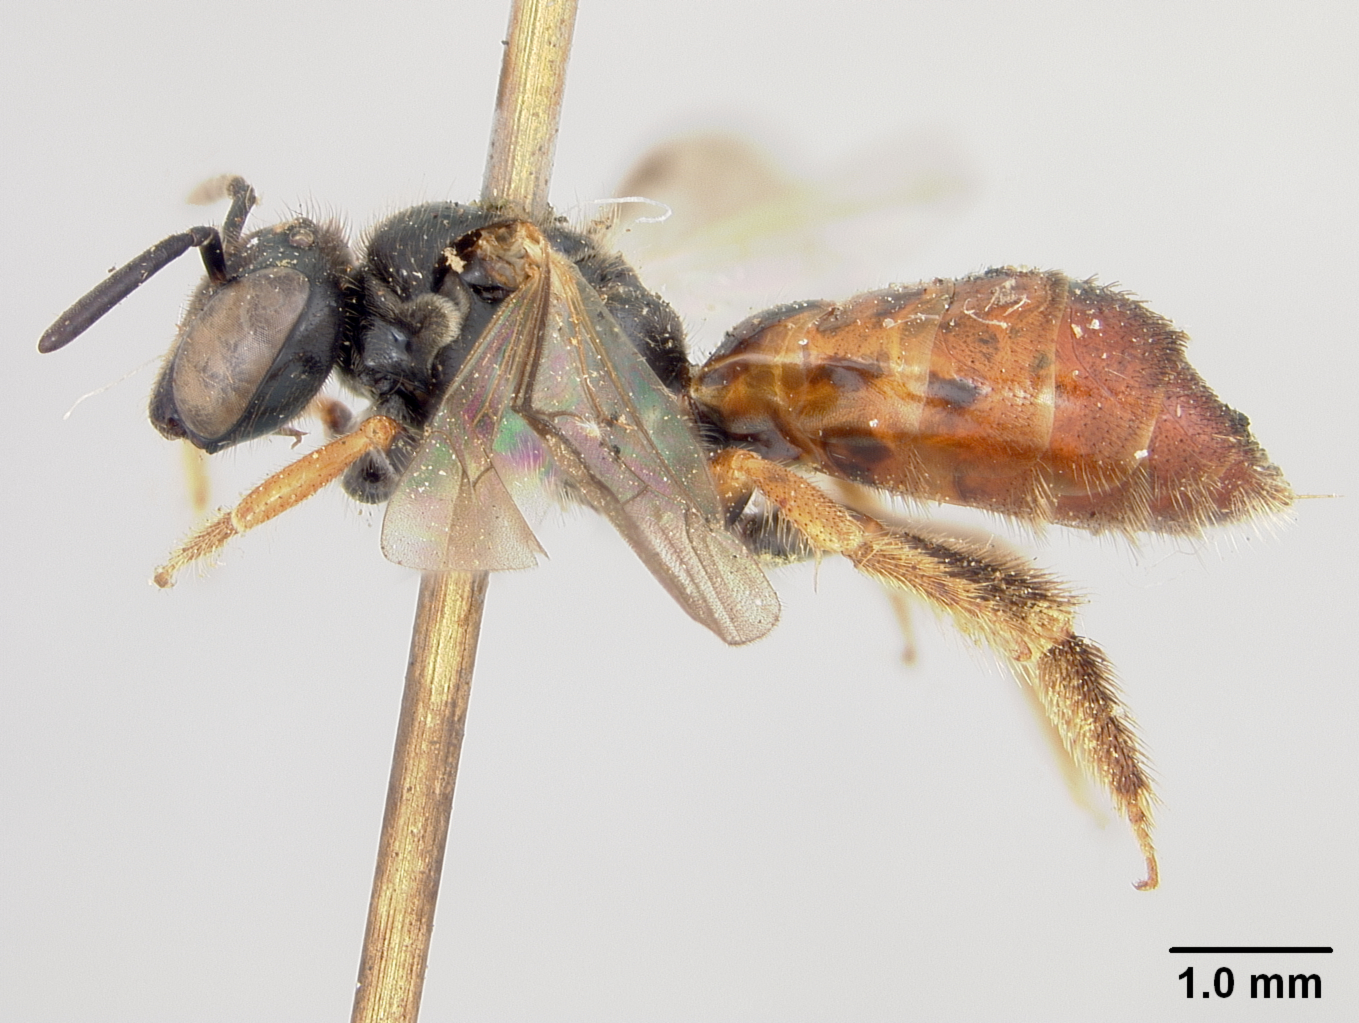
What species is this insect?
Exoneura angophorae
